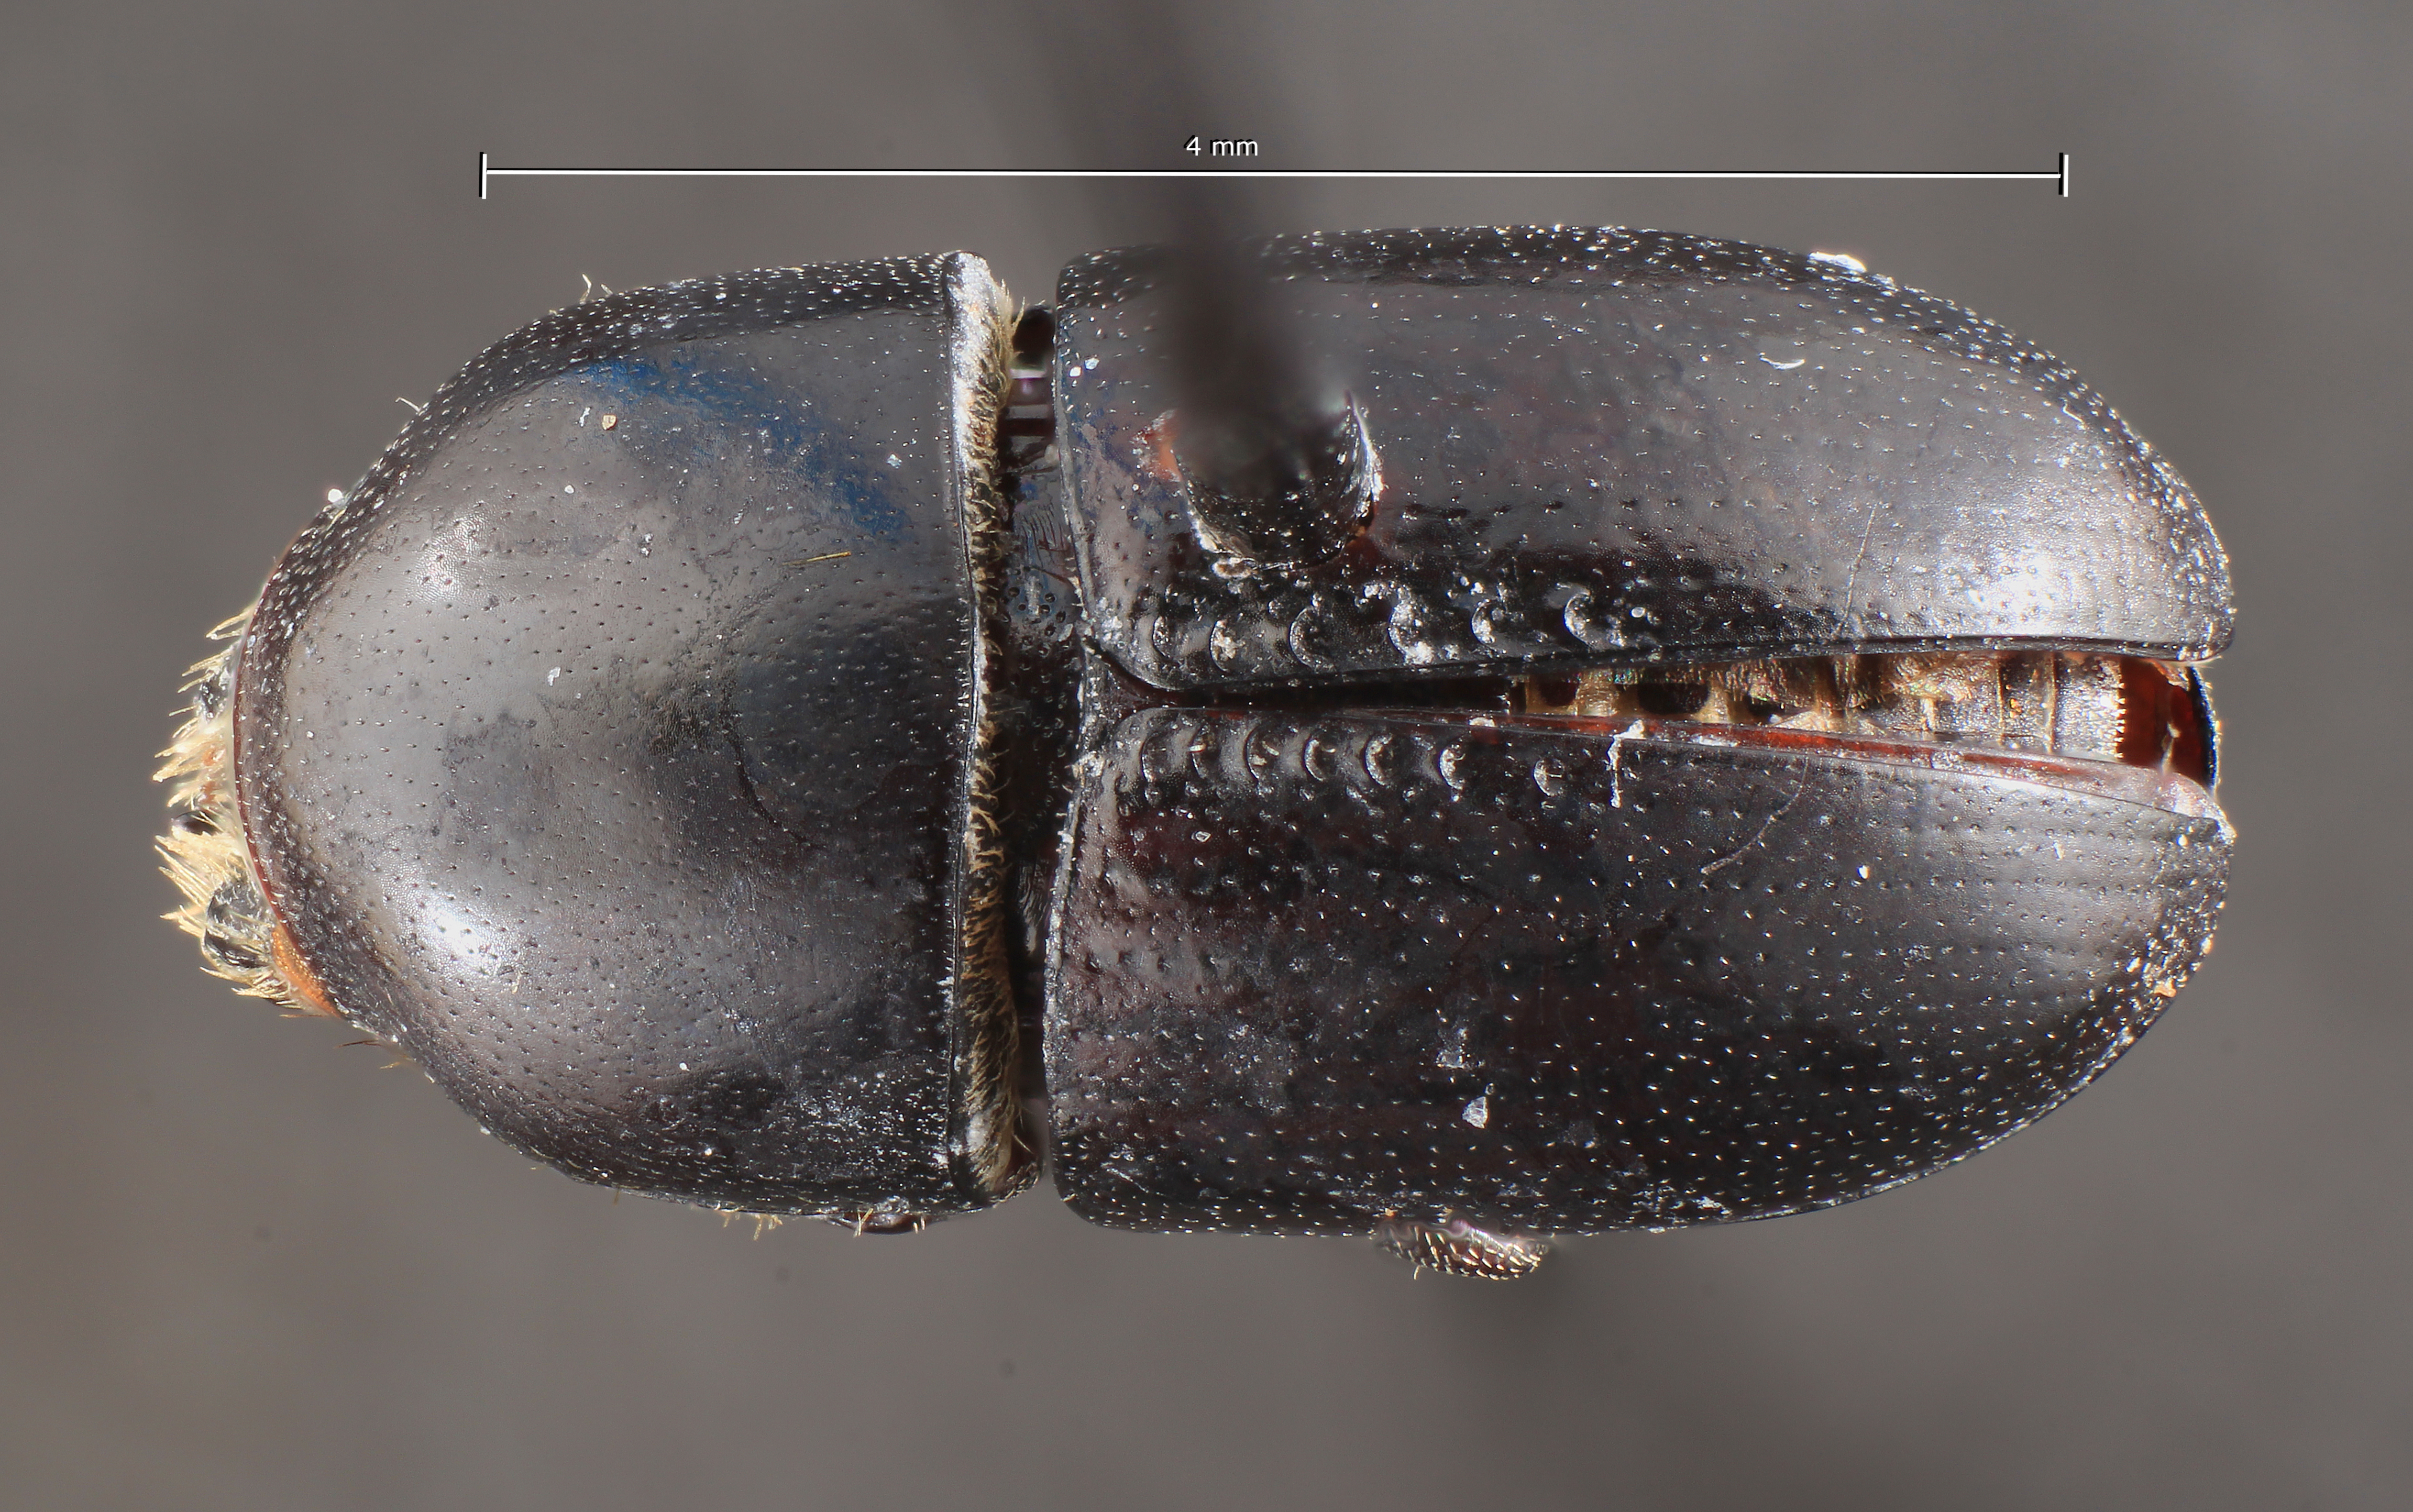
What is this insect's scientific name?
Camptocerus distinctus
